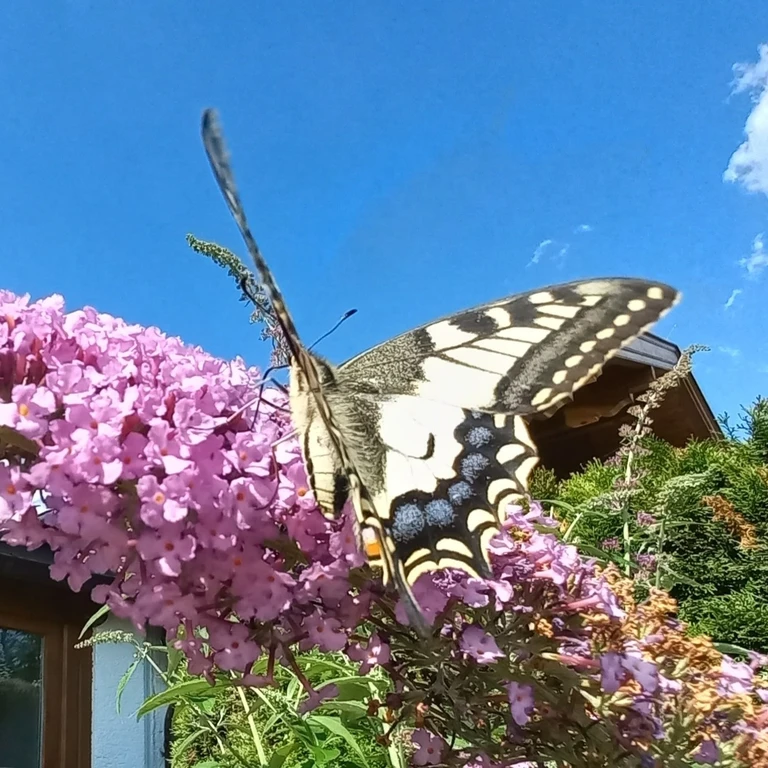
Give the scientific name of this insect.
Papilio machaon
